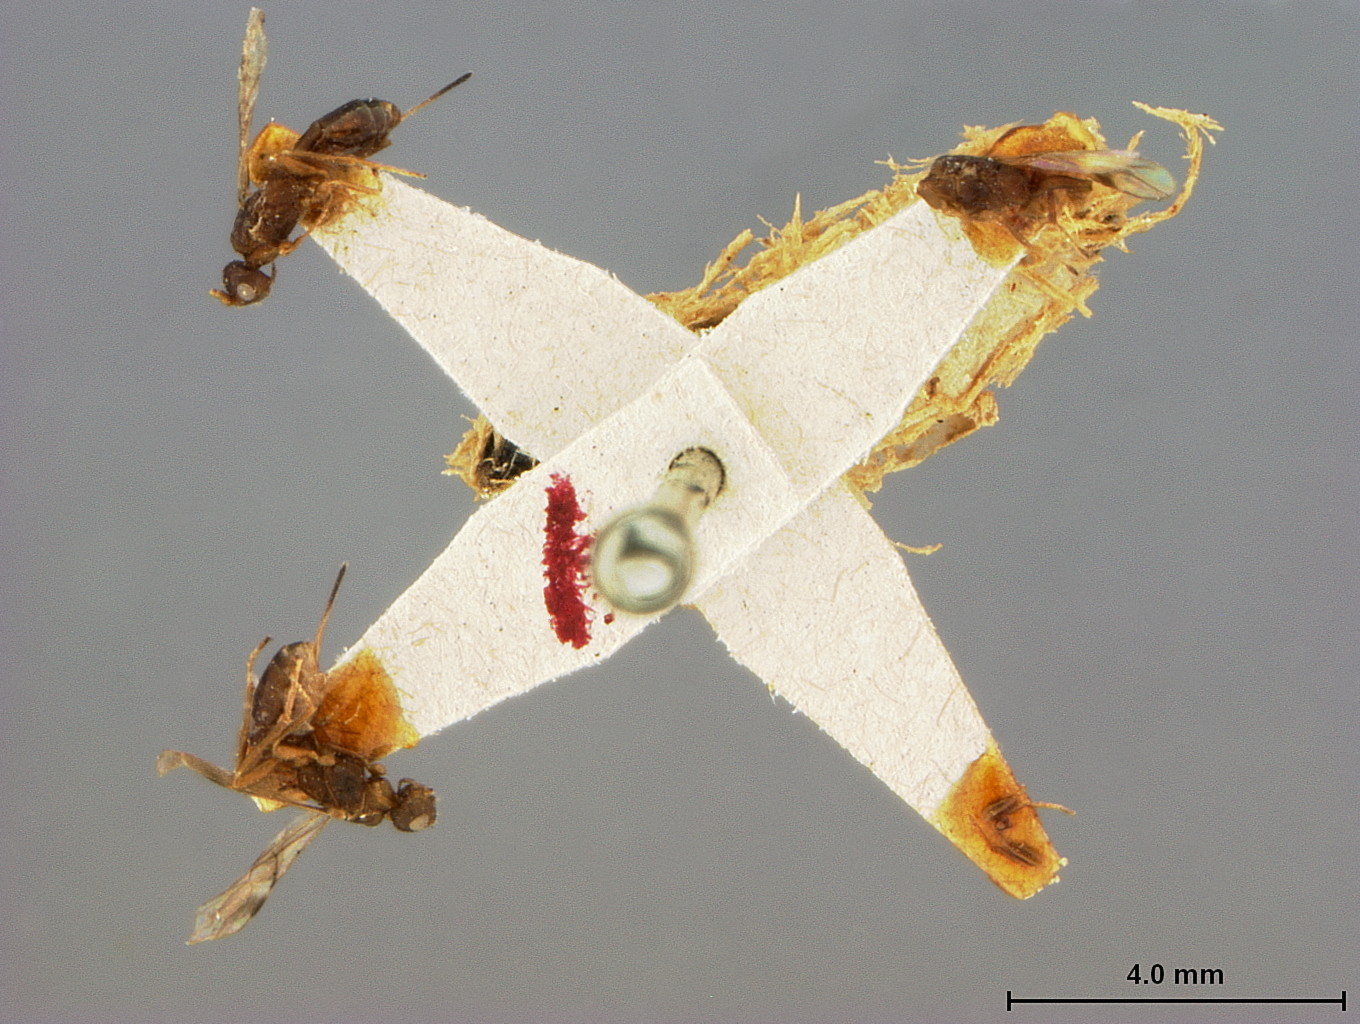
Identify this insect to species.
Spathius brachyurus
